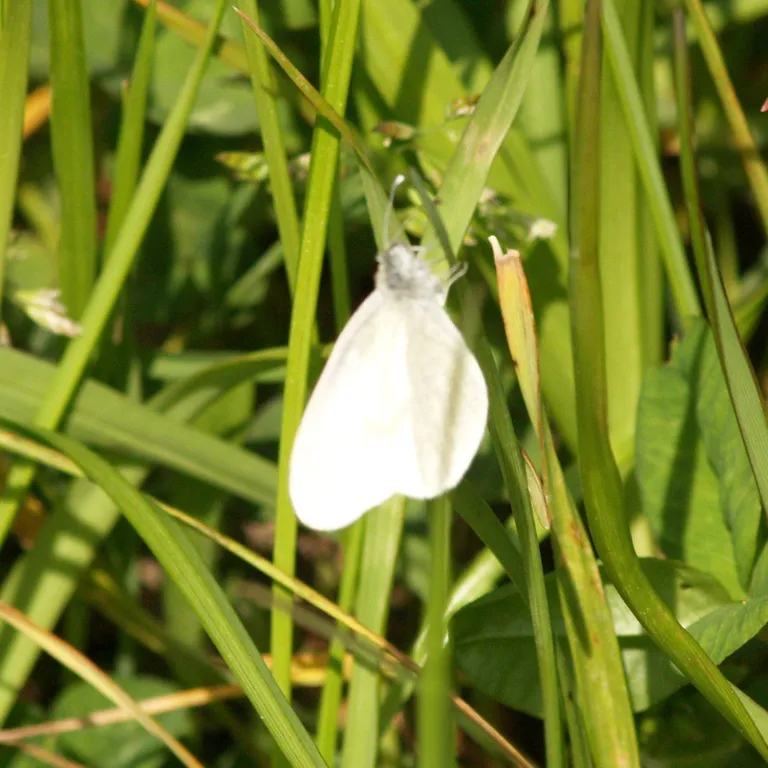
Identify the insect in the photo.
Leptidea sinapis/juvernica
